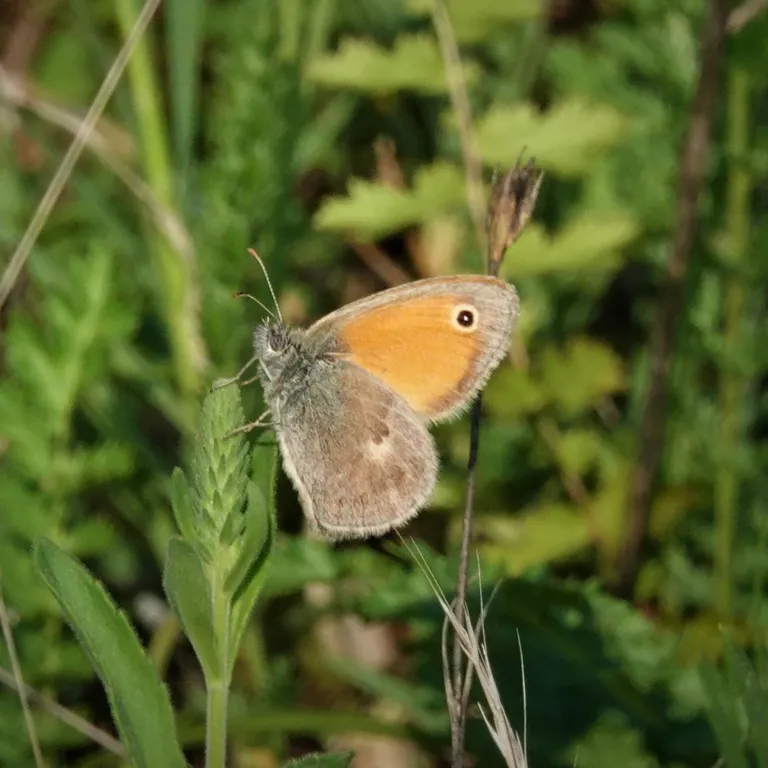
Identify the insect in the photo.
Coenonympha pamphilus
